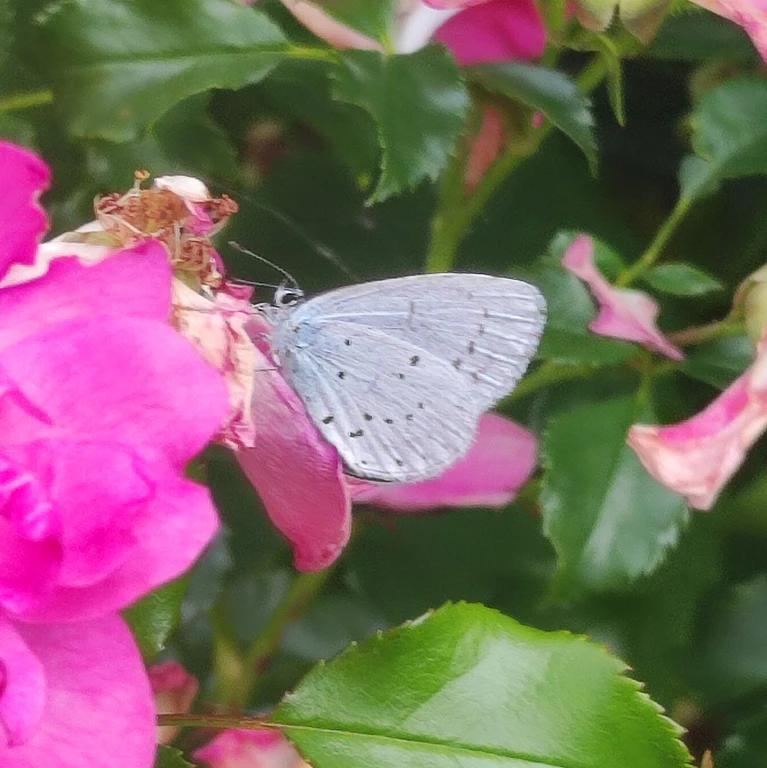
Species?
Celastrina argiolus
